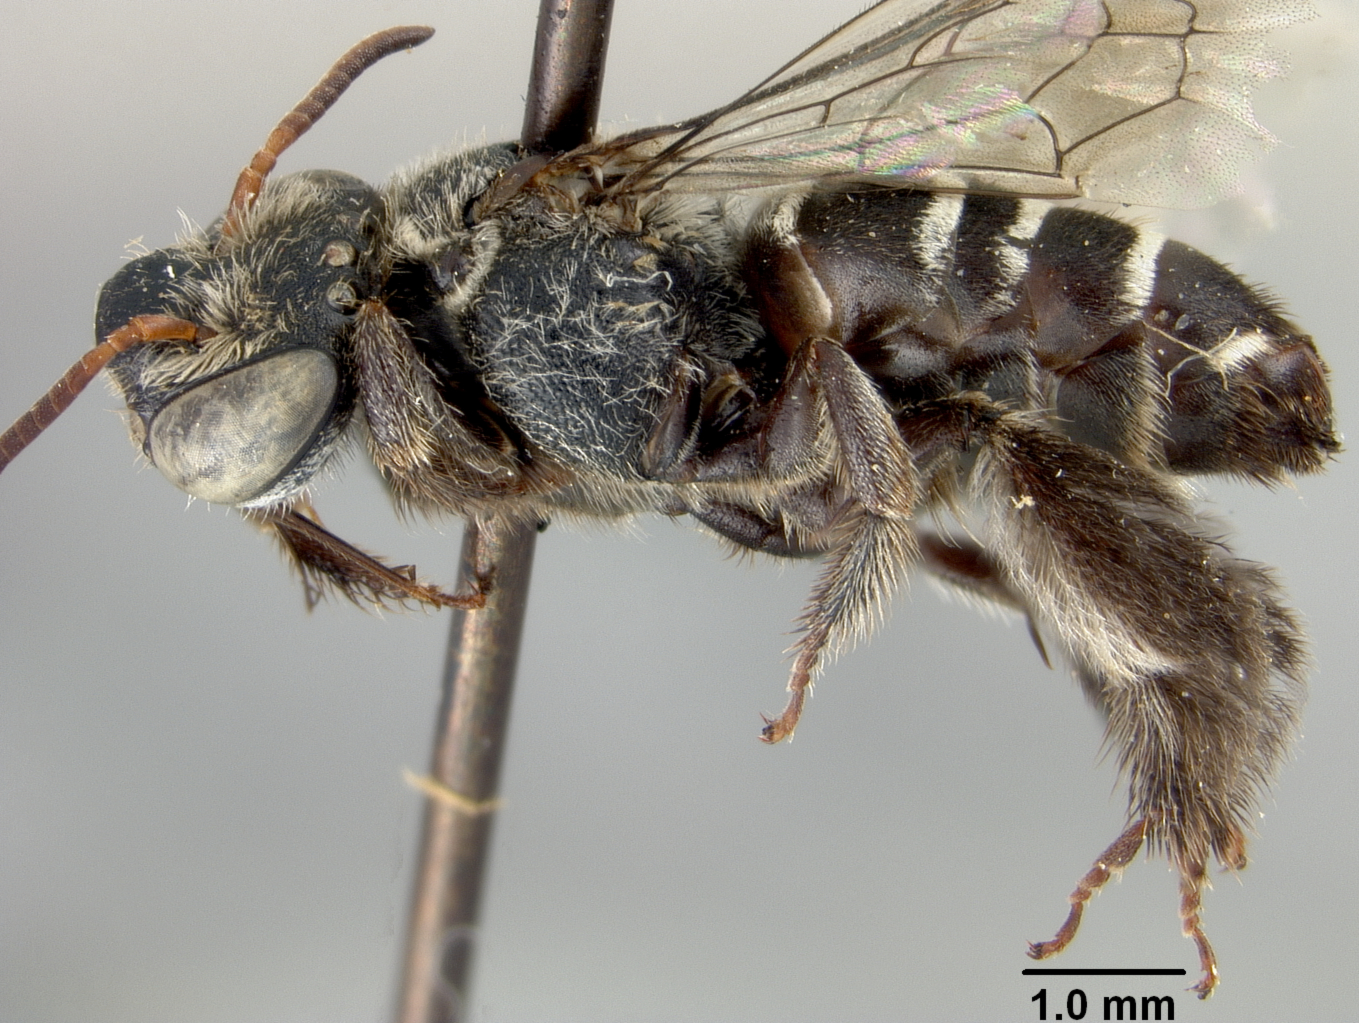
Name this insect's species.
Exomalopsis chionocincta
